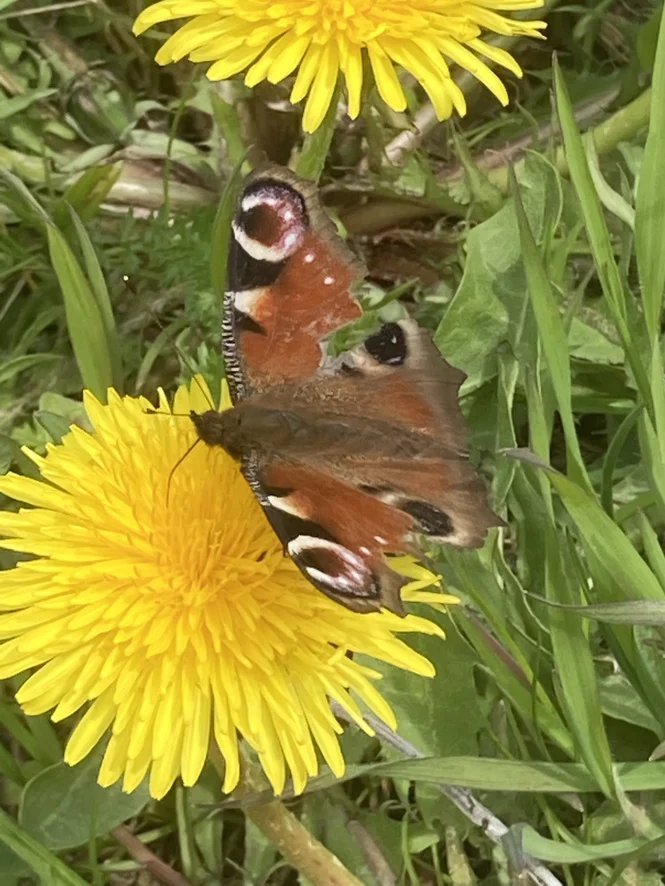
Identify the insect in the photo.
Aglais io
